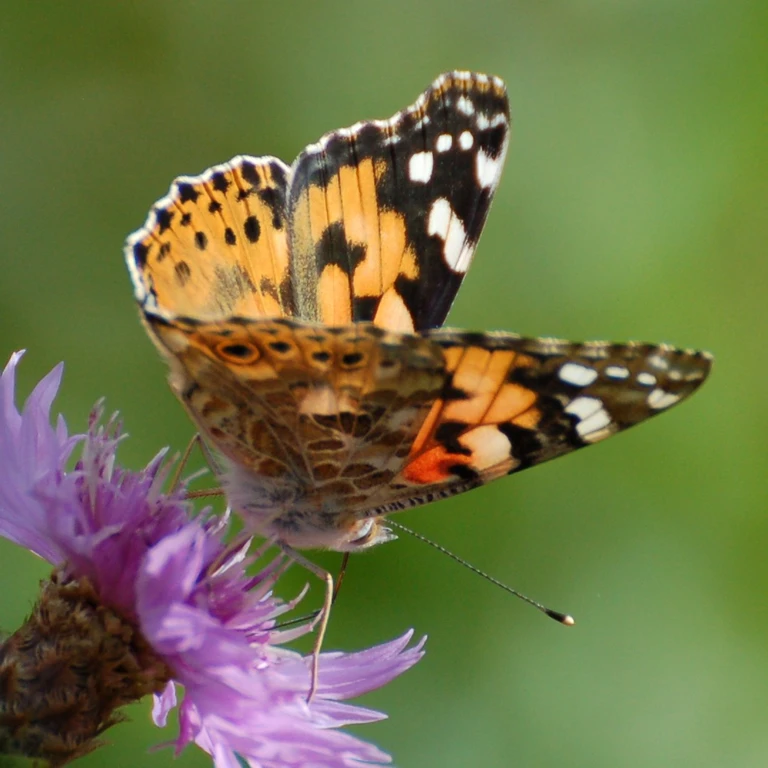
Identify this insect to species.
Vanessa cardui
